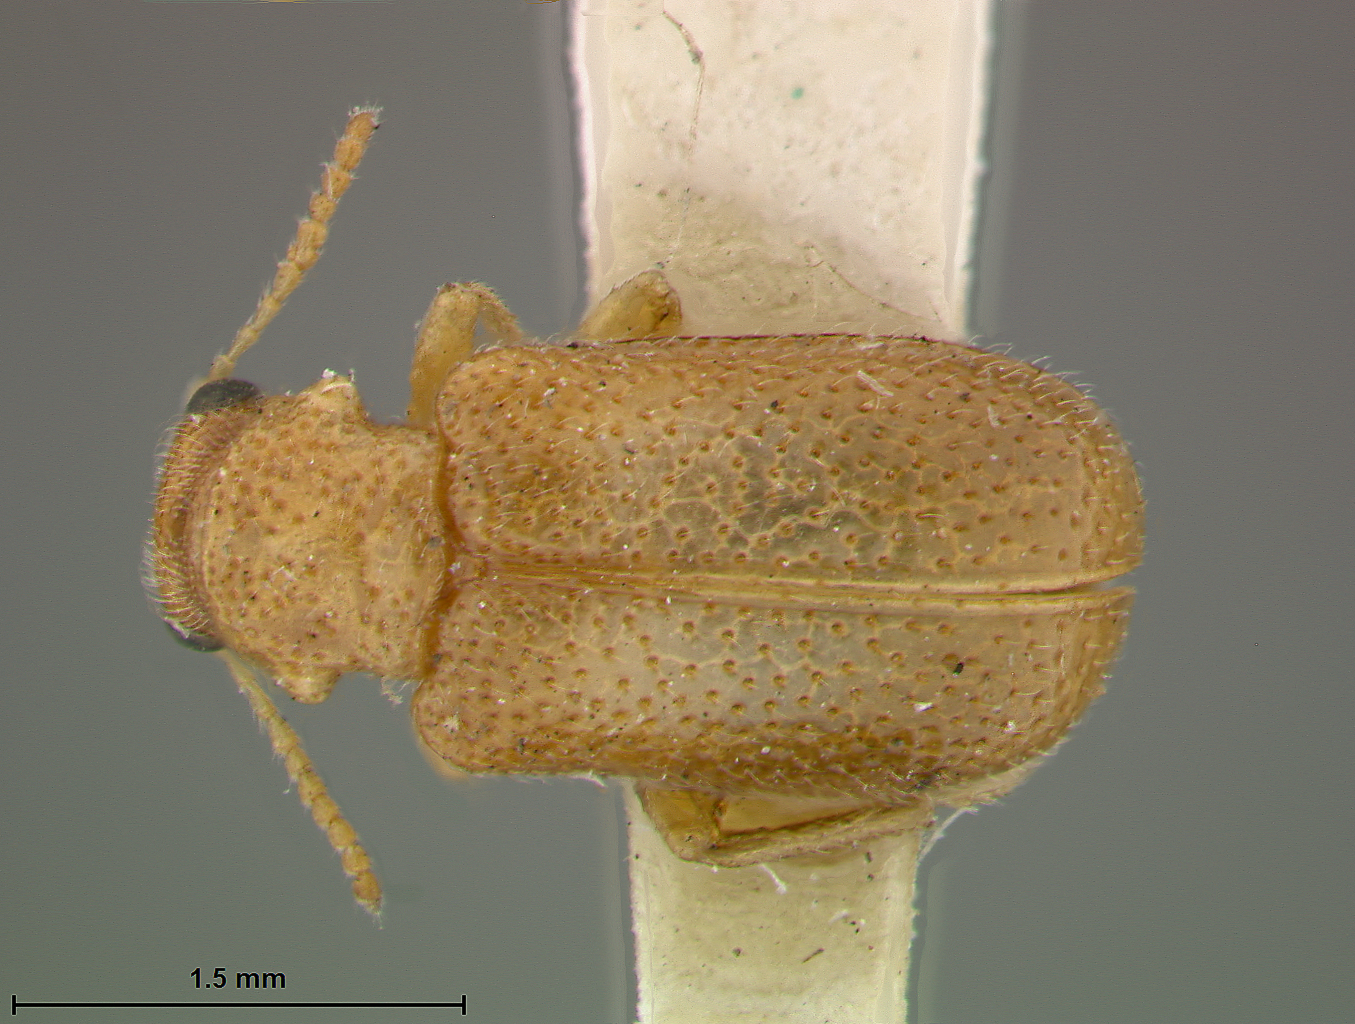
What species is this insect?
Zeugophora reinicki
